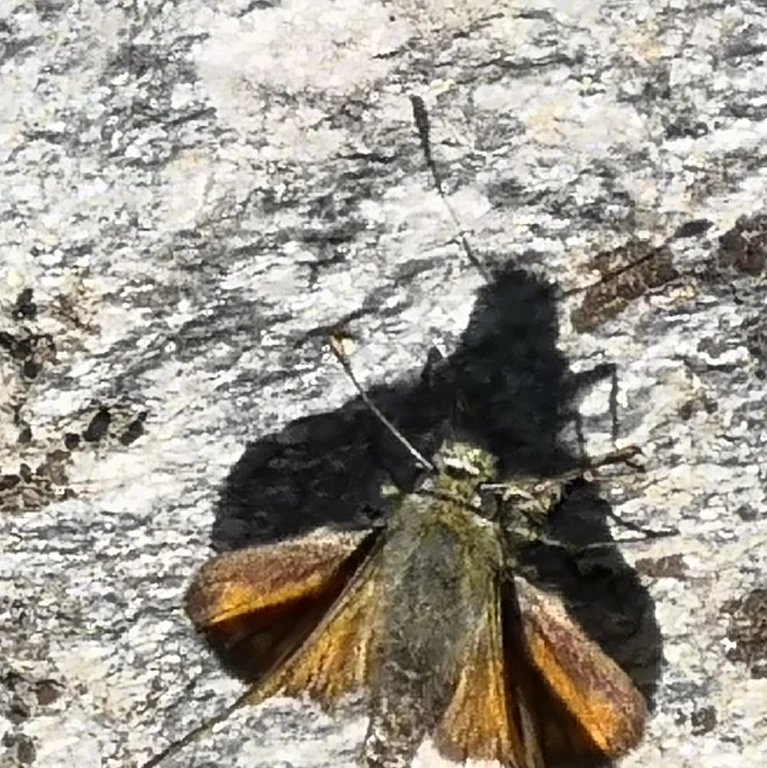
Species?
Ochlodes sylvanus (also Ochlodes venata)
